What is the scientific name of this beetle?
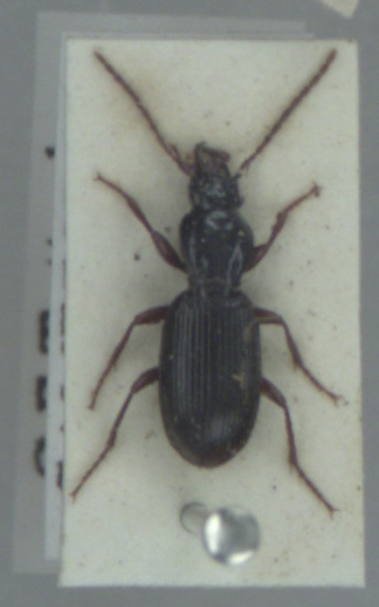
Stomis pumicatus
